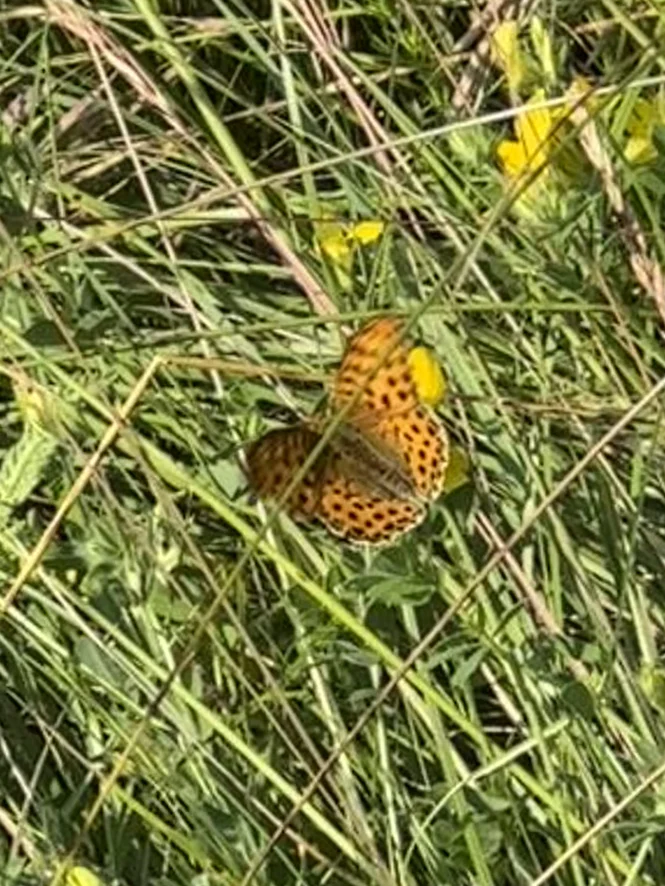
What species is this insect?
Issoria lathonia
